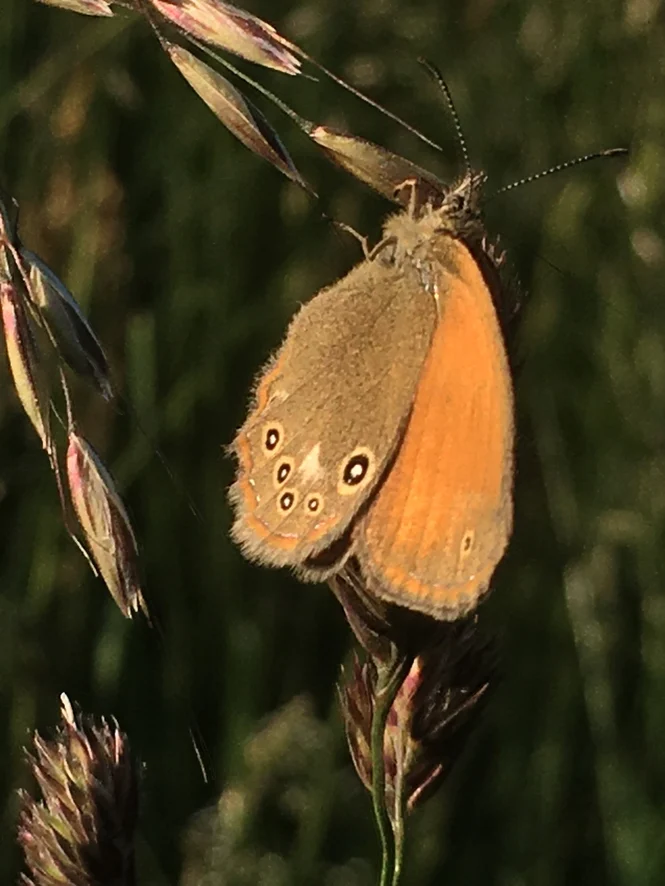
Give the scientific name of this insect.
Coenonympha glycerion (also Coenonympha iphis)
